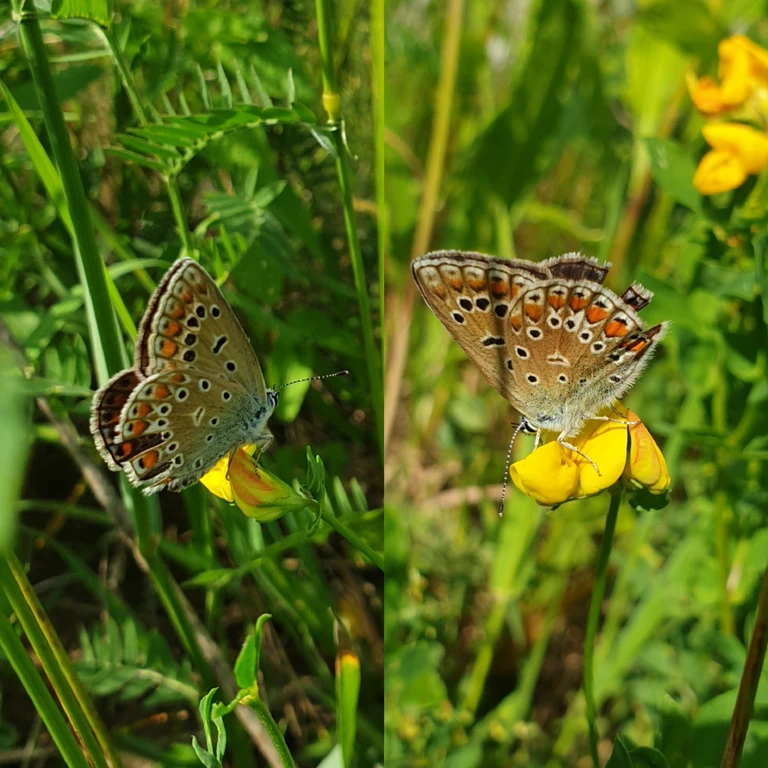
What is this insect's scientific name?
Polyommatus icarus
